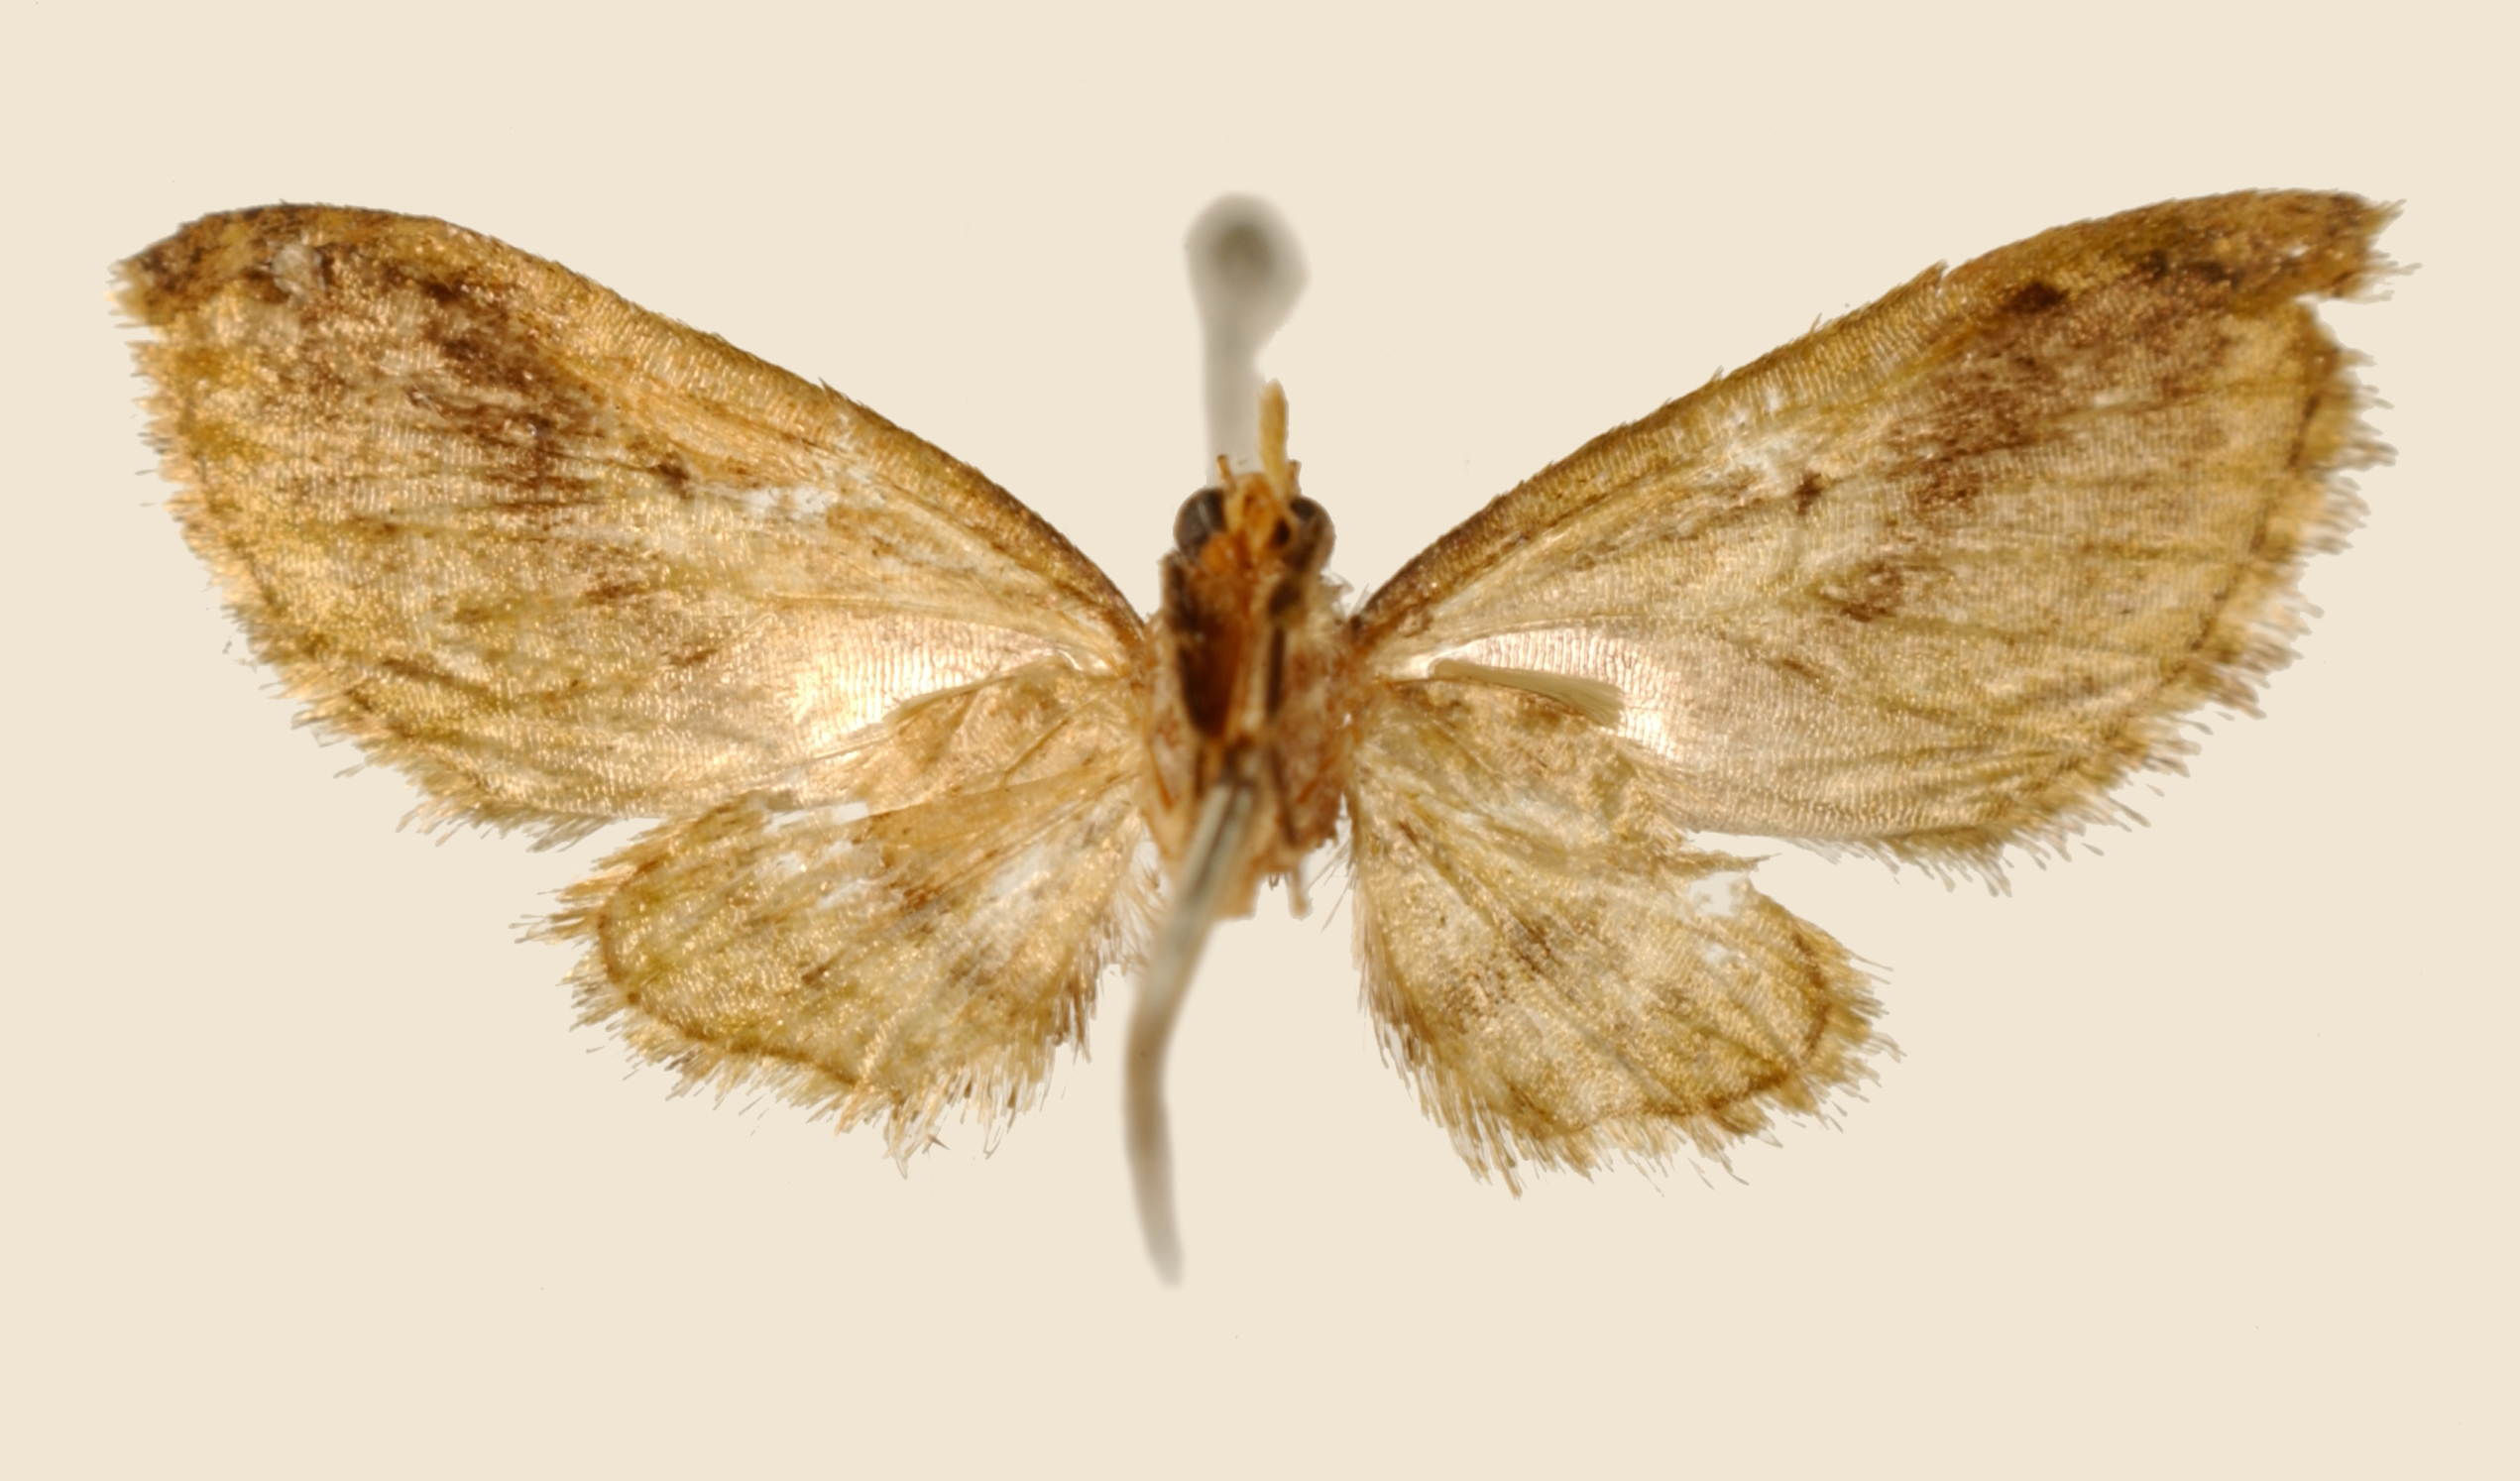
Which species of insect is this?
Sebastia olivaria
